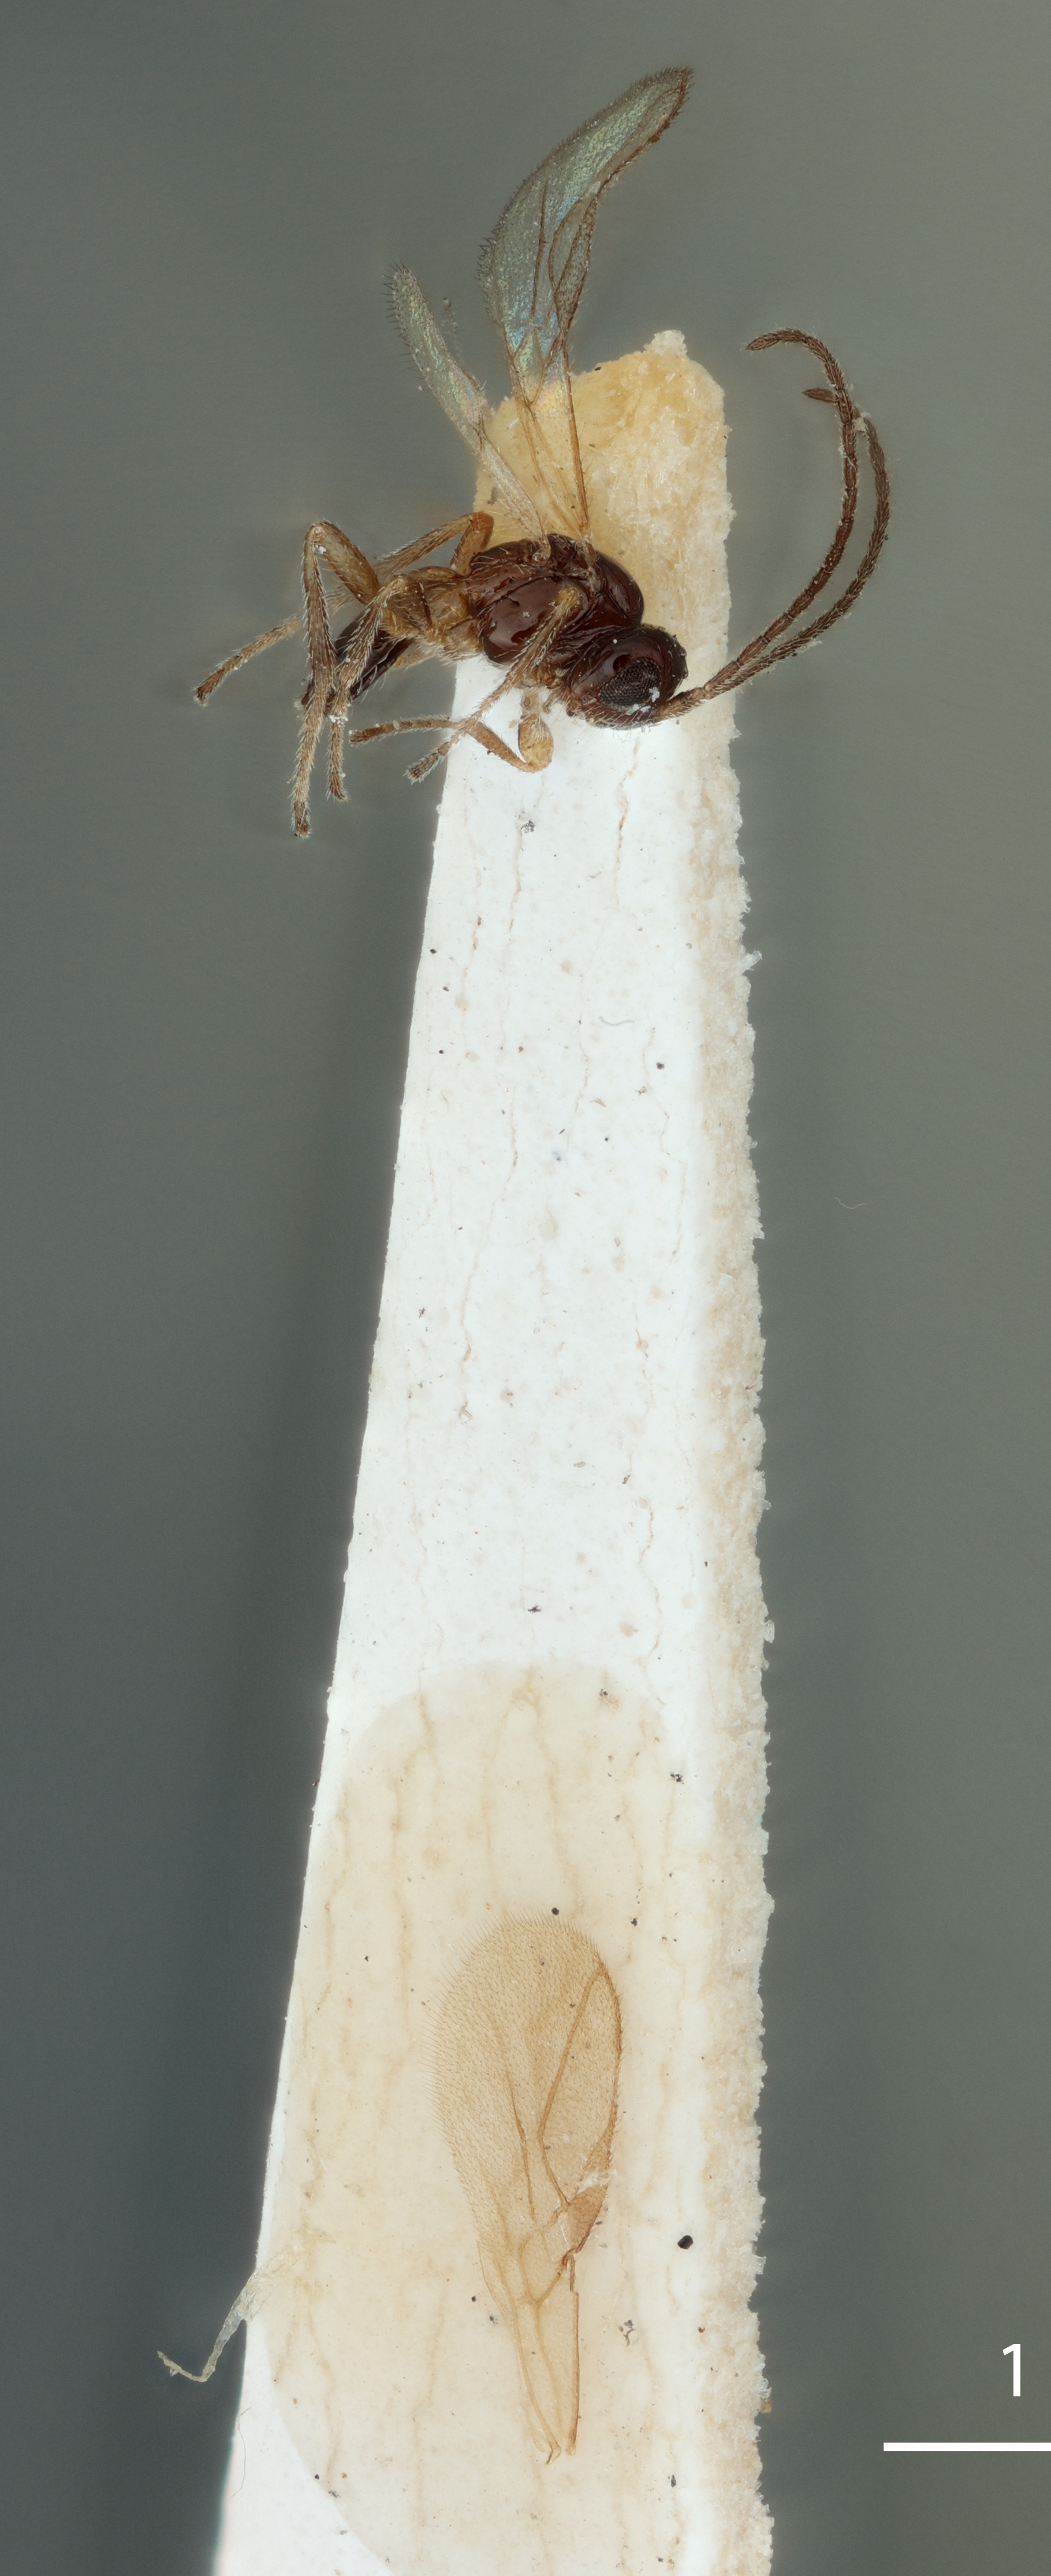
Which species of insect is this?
Opius cardini
